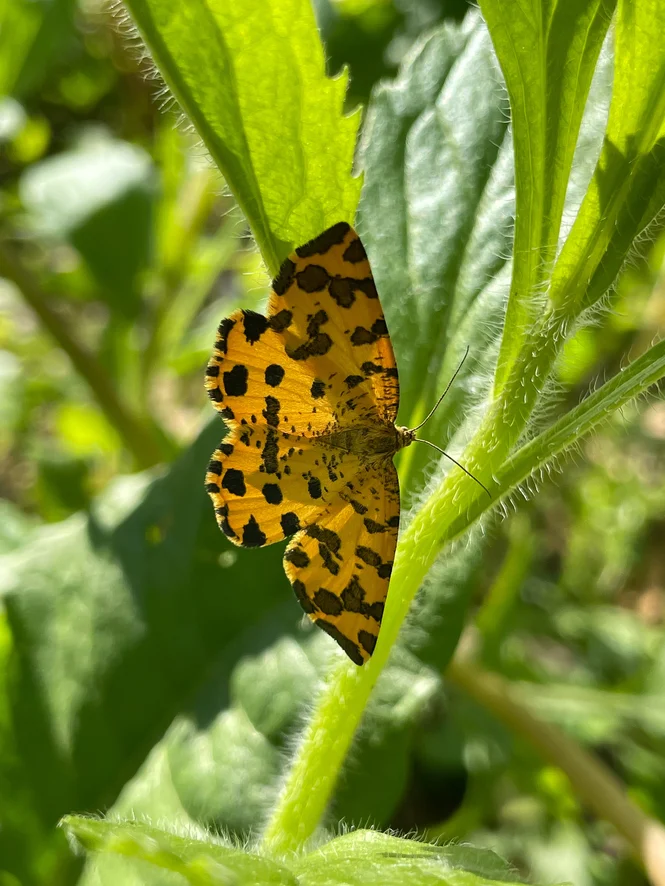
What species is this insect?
Pseudopanthera macularia
